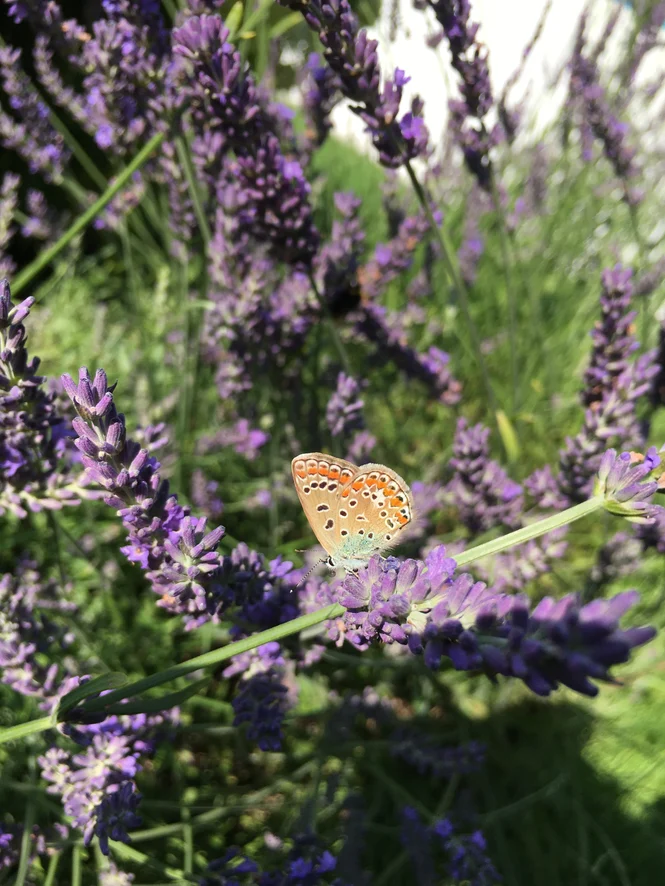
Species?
Polyommatus icarus
